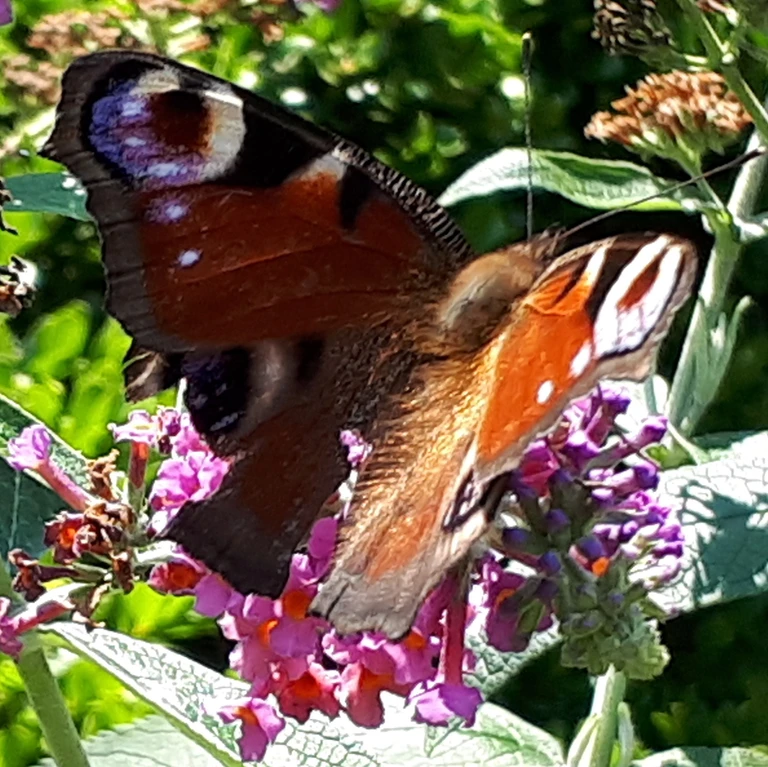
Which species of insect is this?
Aglais io
